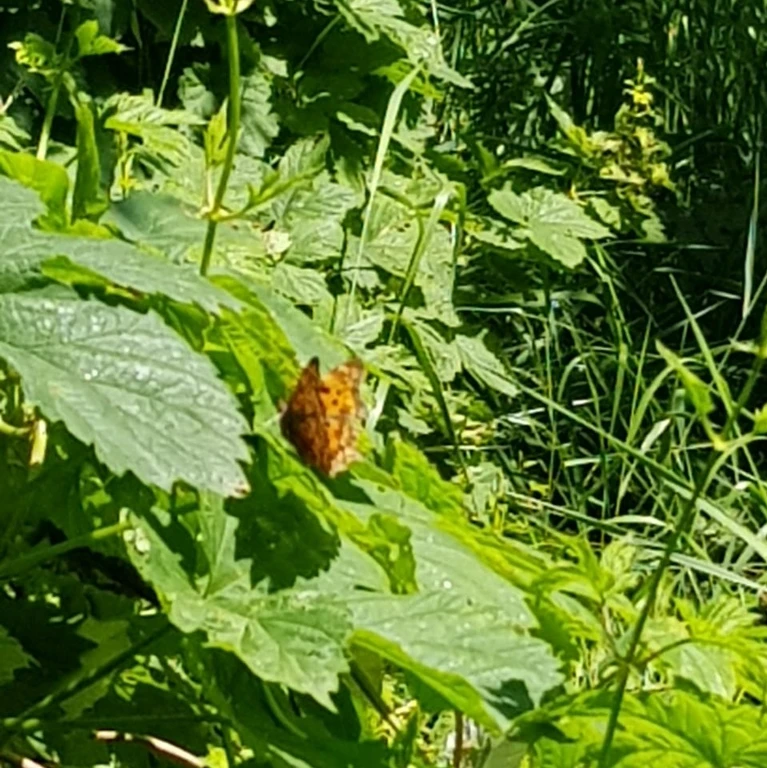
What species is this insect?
Polygonia c-album
